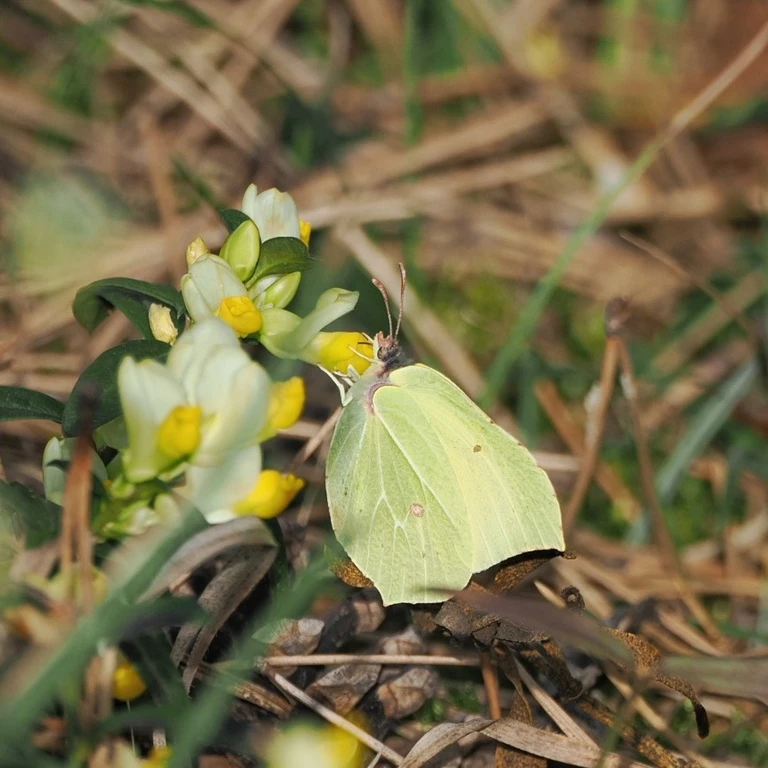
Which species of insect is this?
Gonepteryx rhamni
